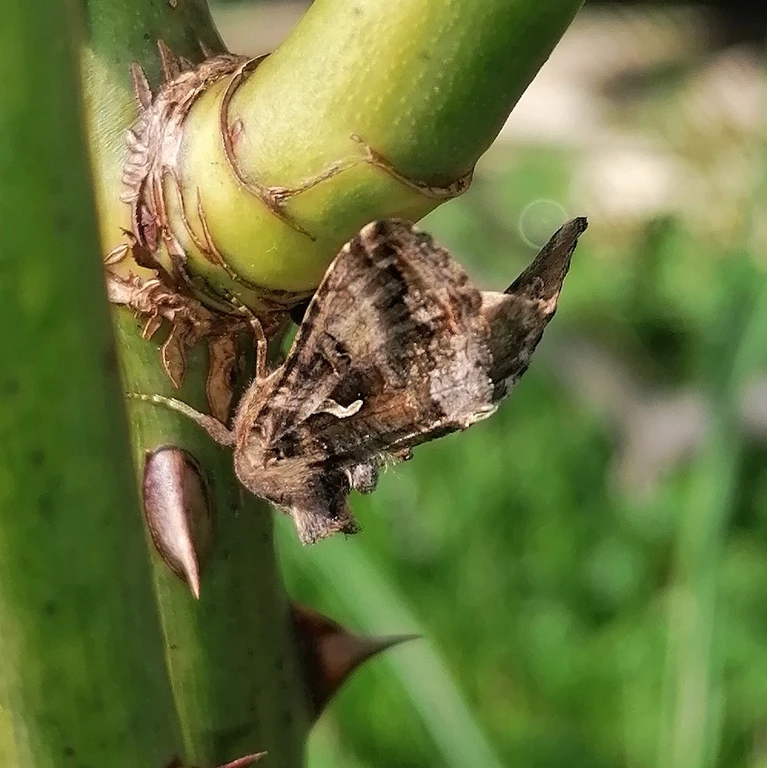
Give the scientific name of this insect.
Autographa gamma
